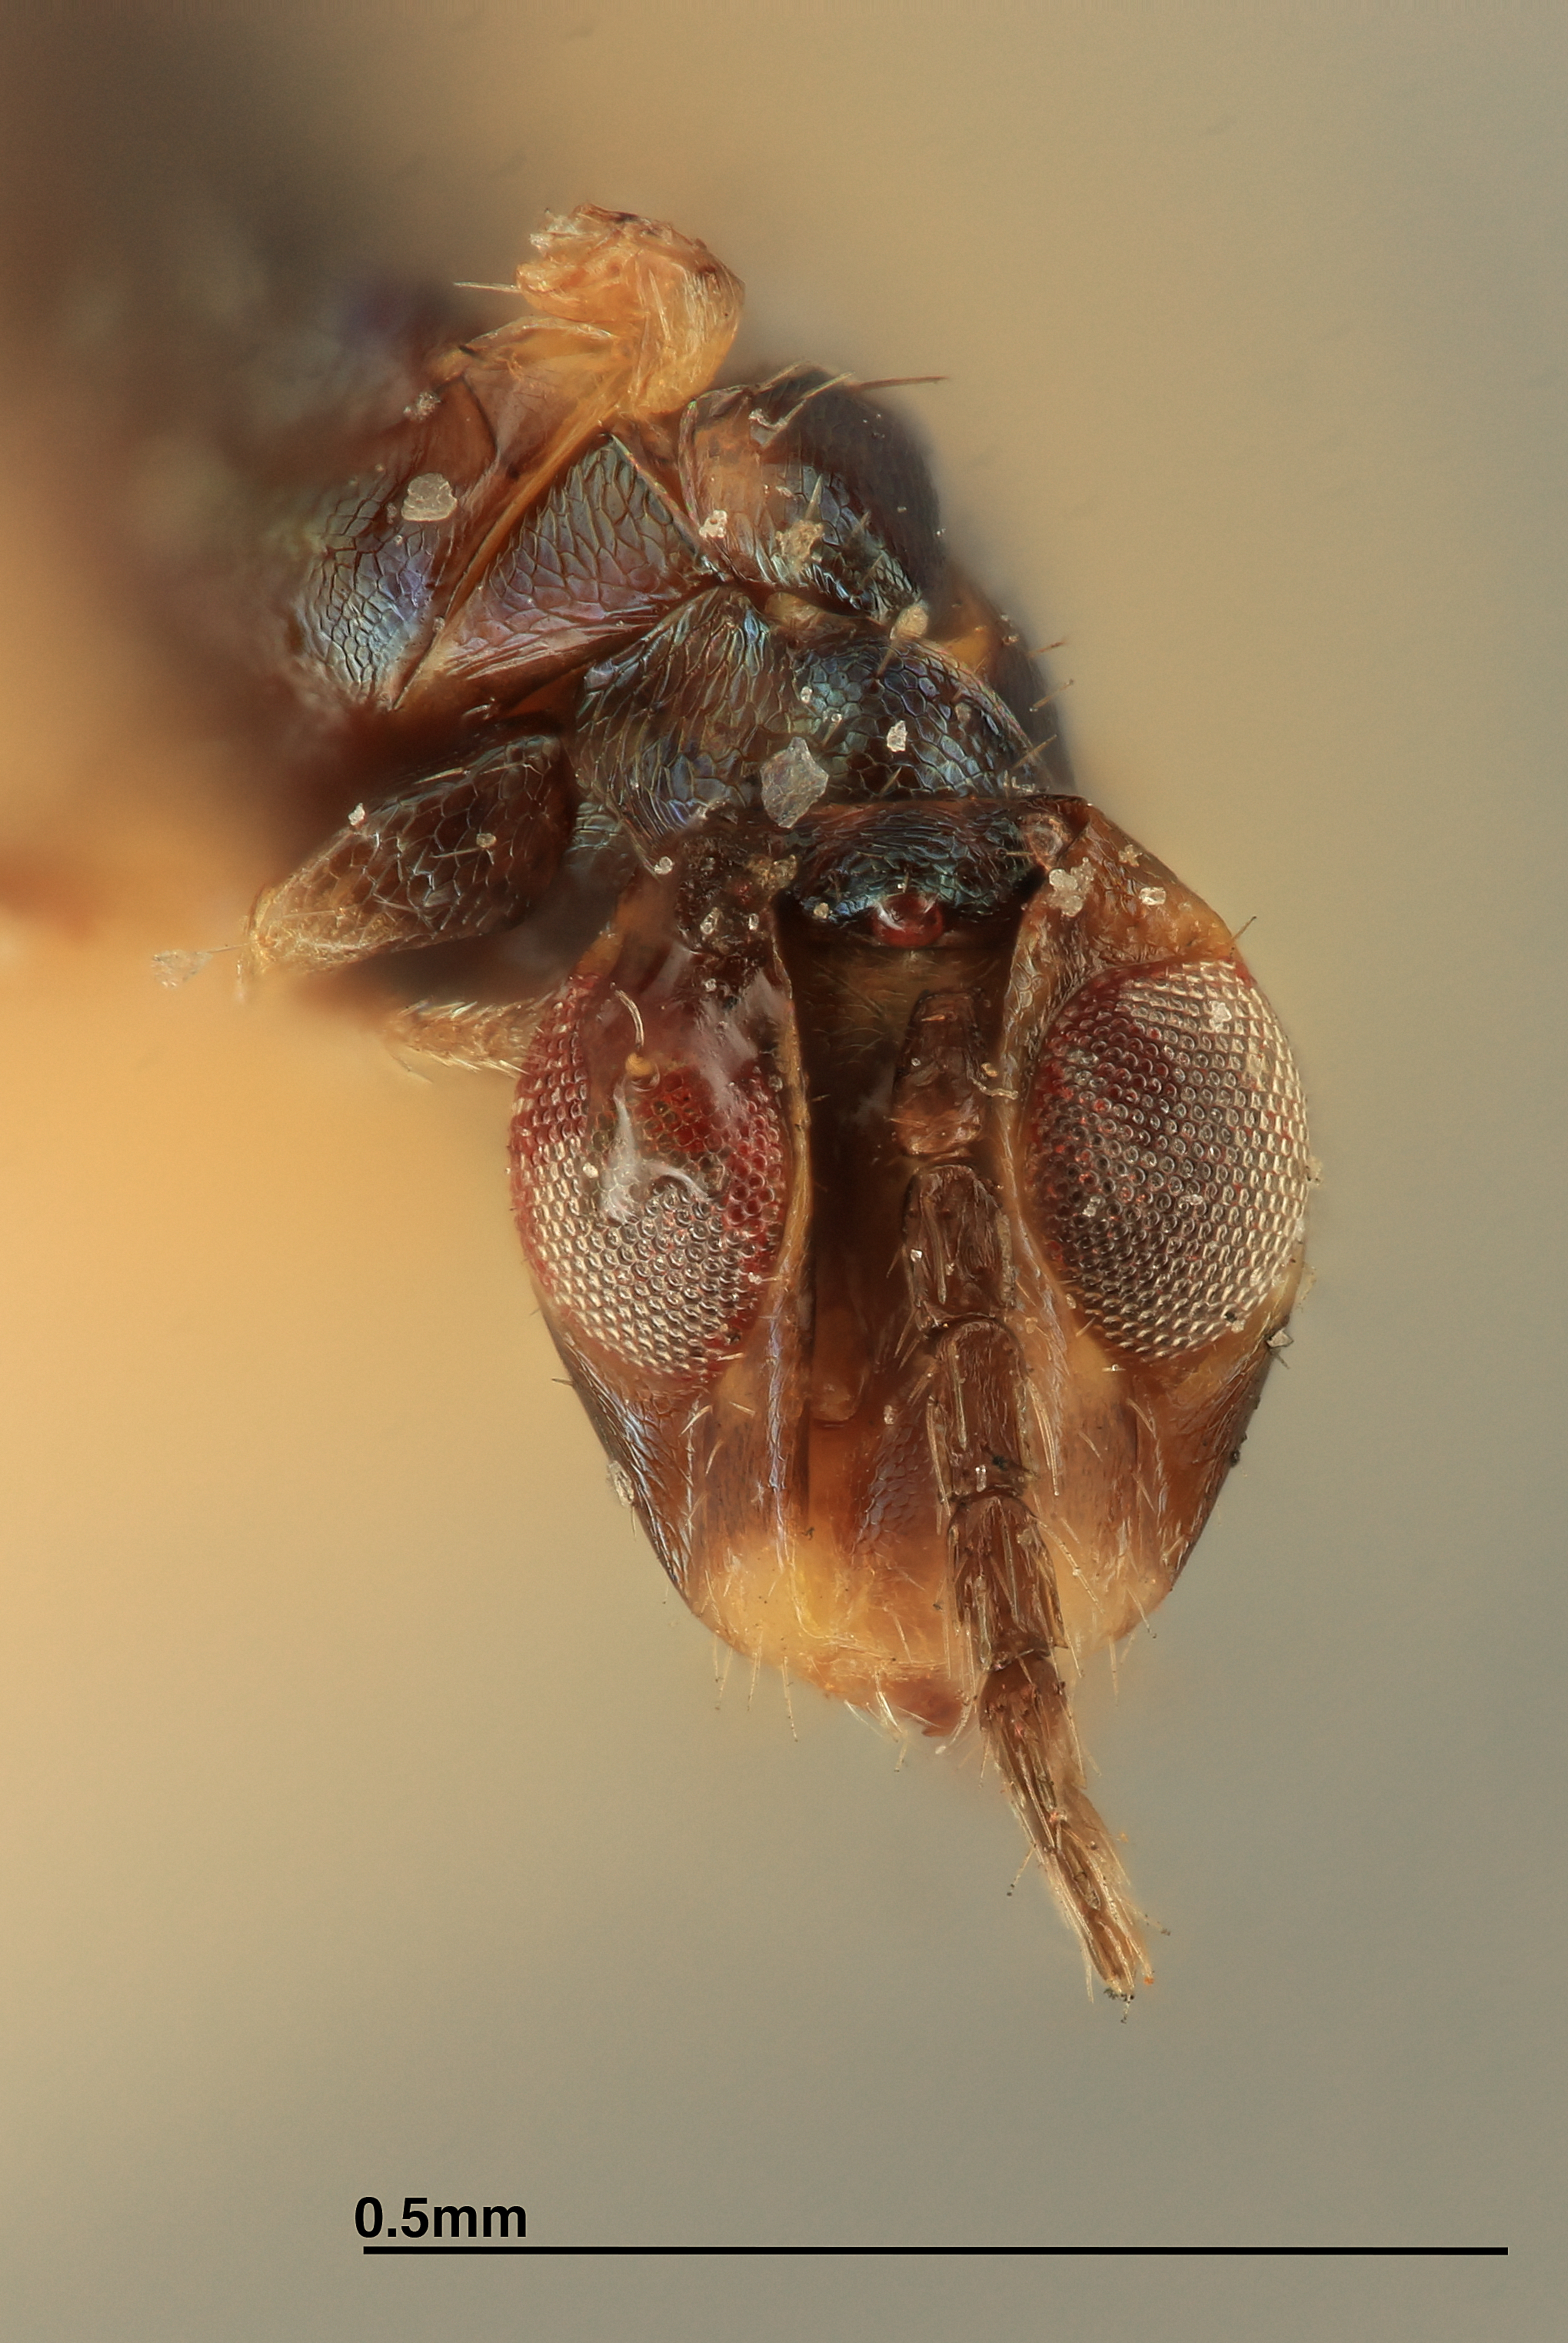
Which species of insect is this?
Neomphaloides animus
